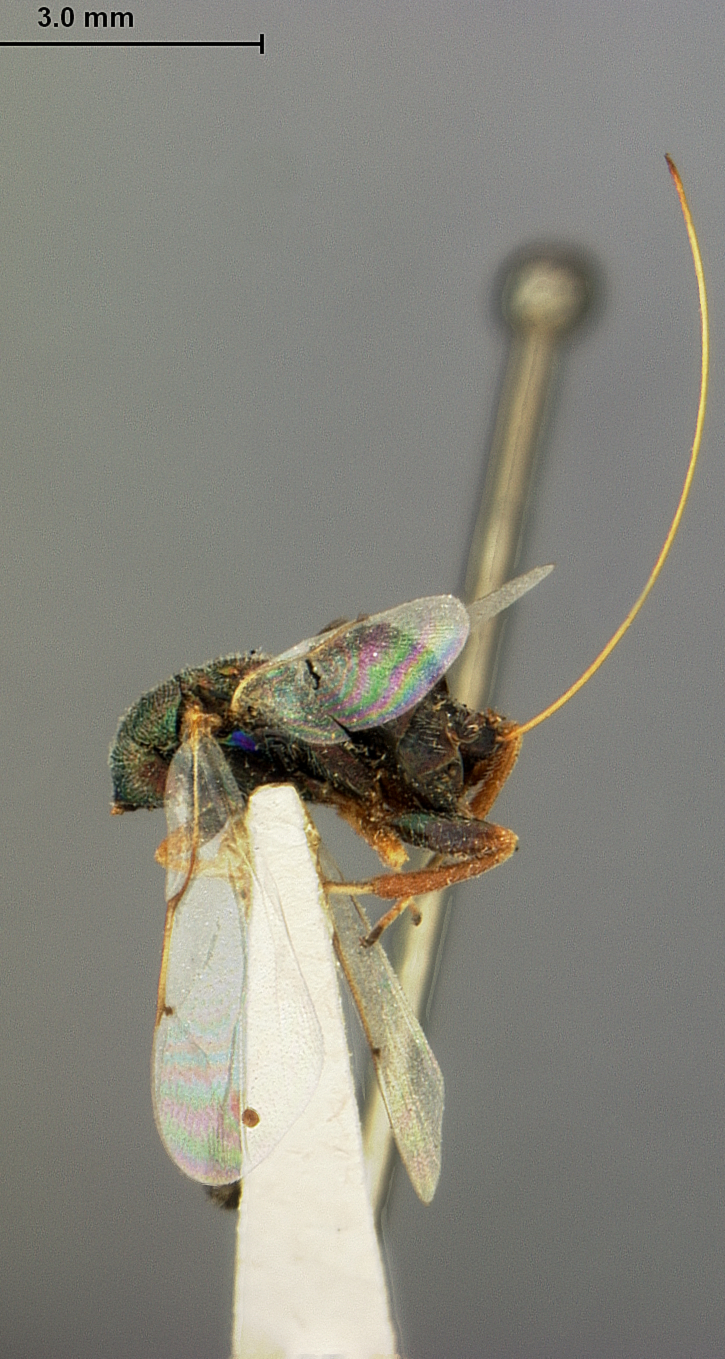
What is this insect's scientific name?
Torymus mexicanus
